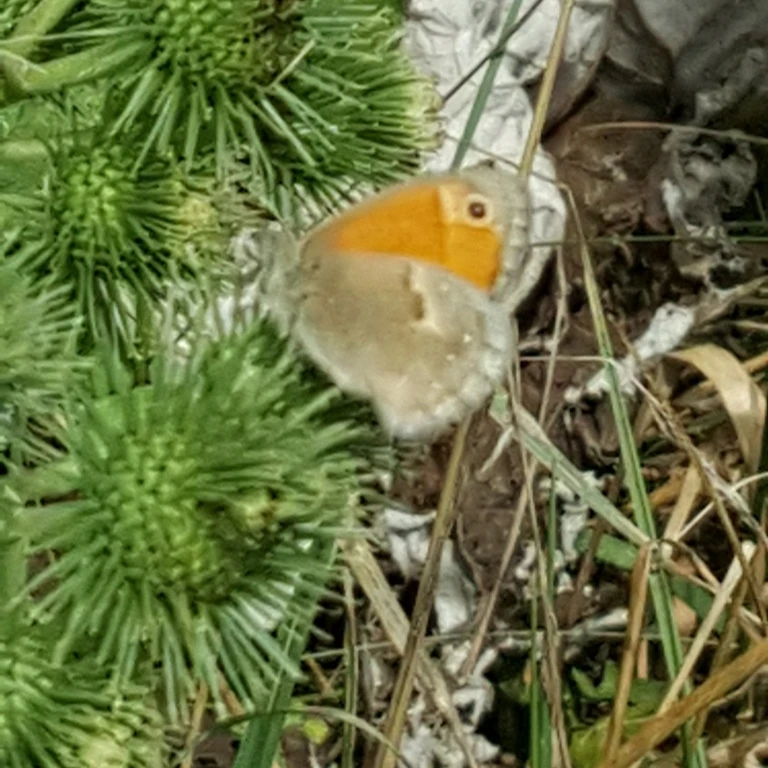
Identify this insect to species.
Coenonympha pamphilus
